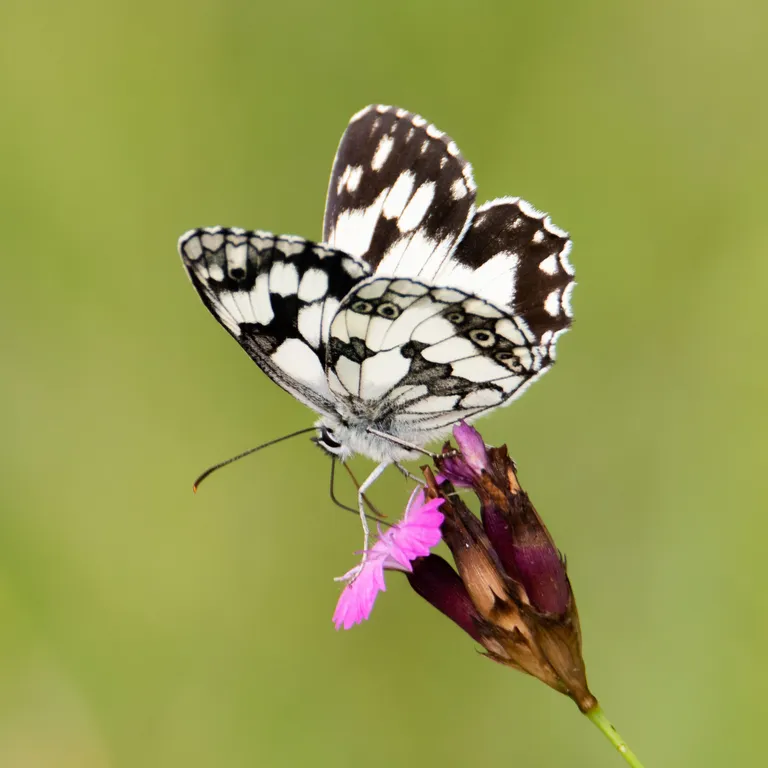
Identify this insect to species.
Melanargia galathea
